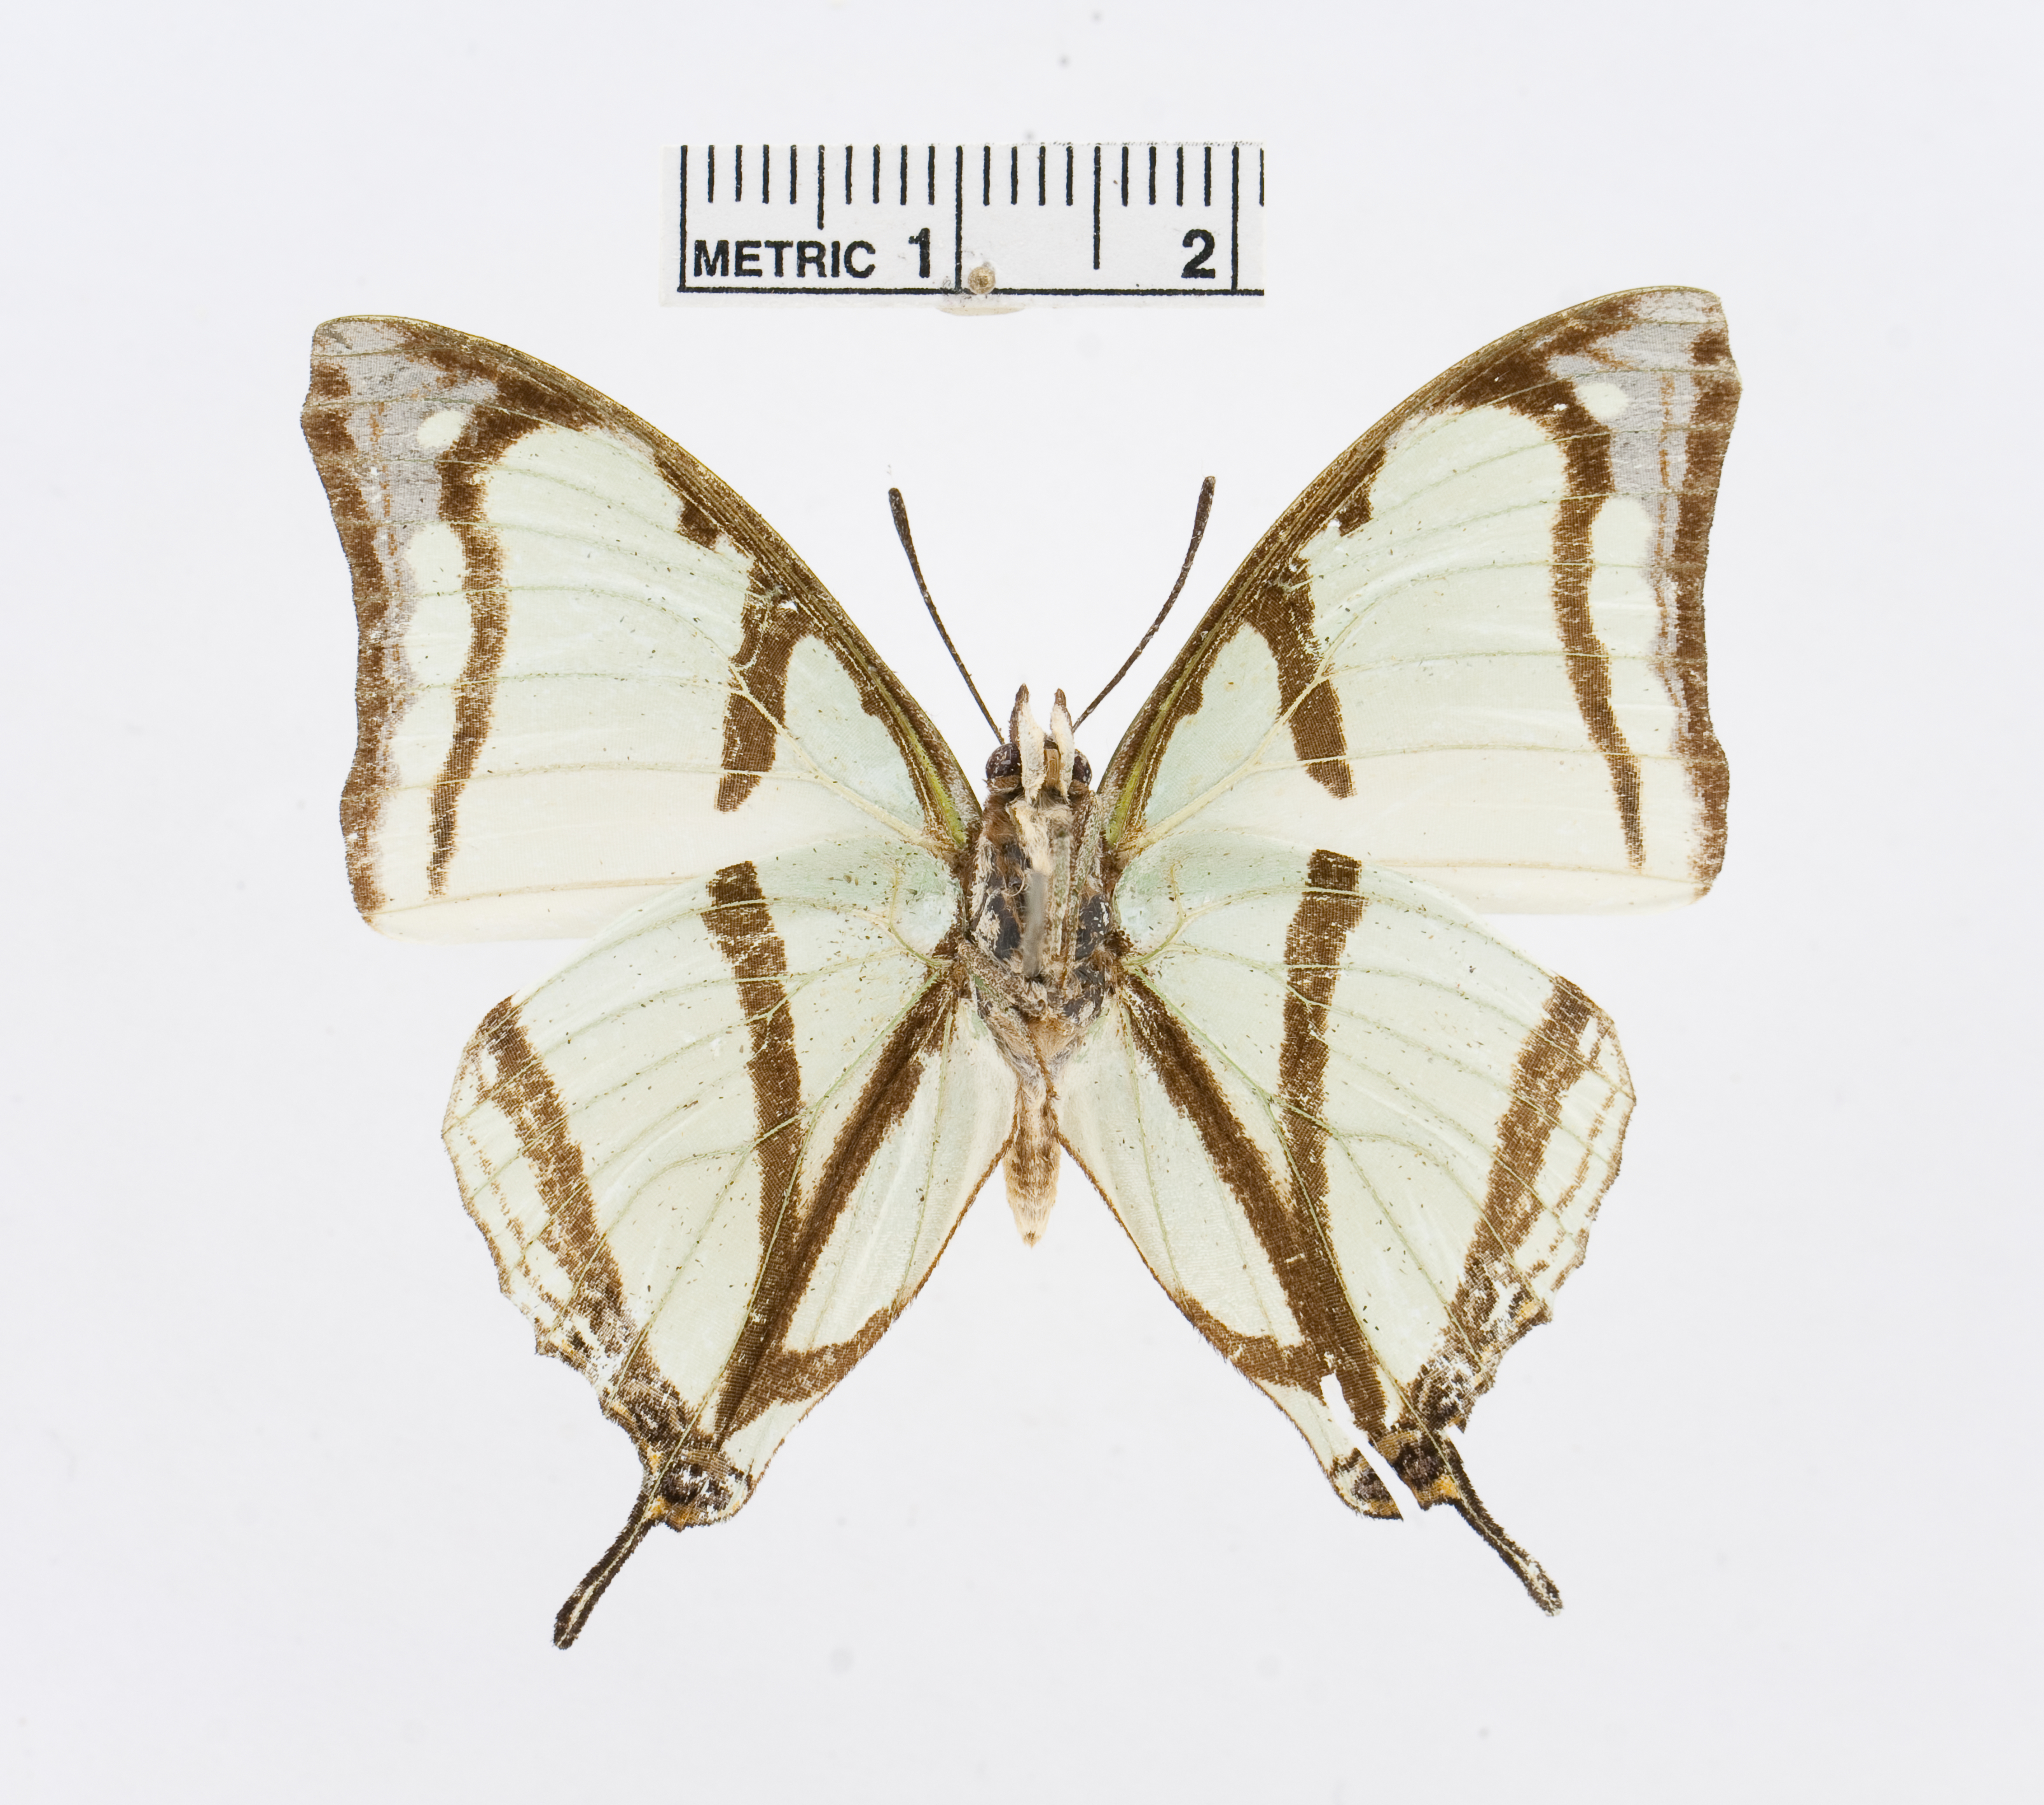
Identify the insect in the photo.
Charaxes kahldeni
